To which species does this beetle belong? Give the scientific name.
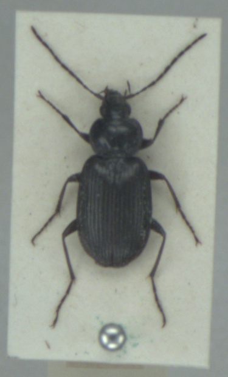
Agonum emarginatum
